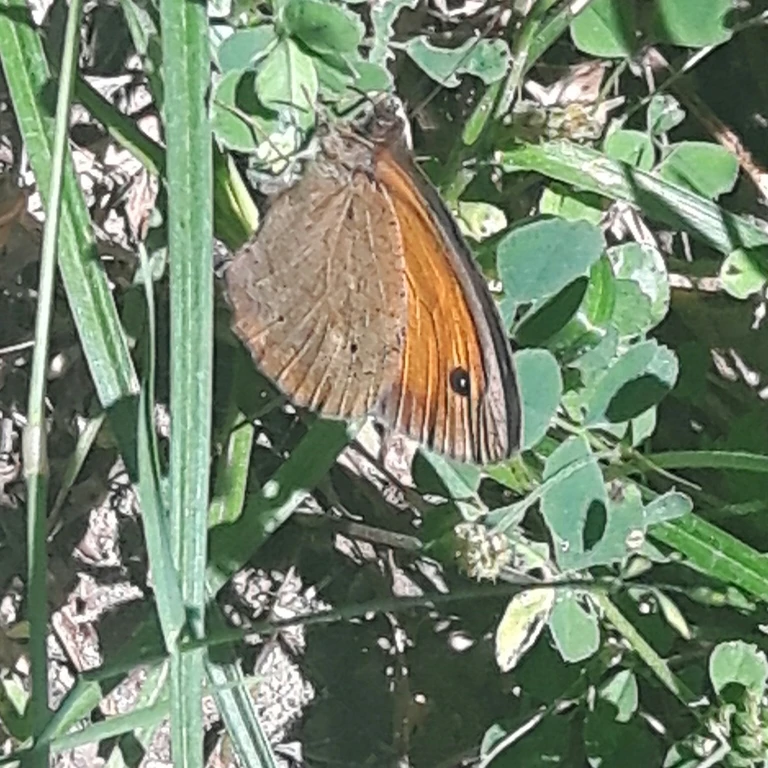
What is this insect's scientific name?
Maniola jurtina
